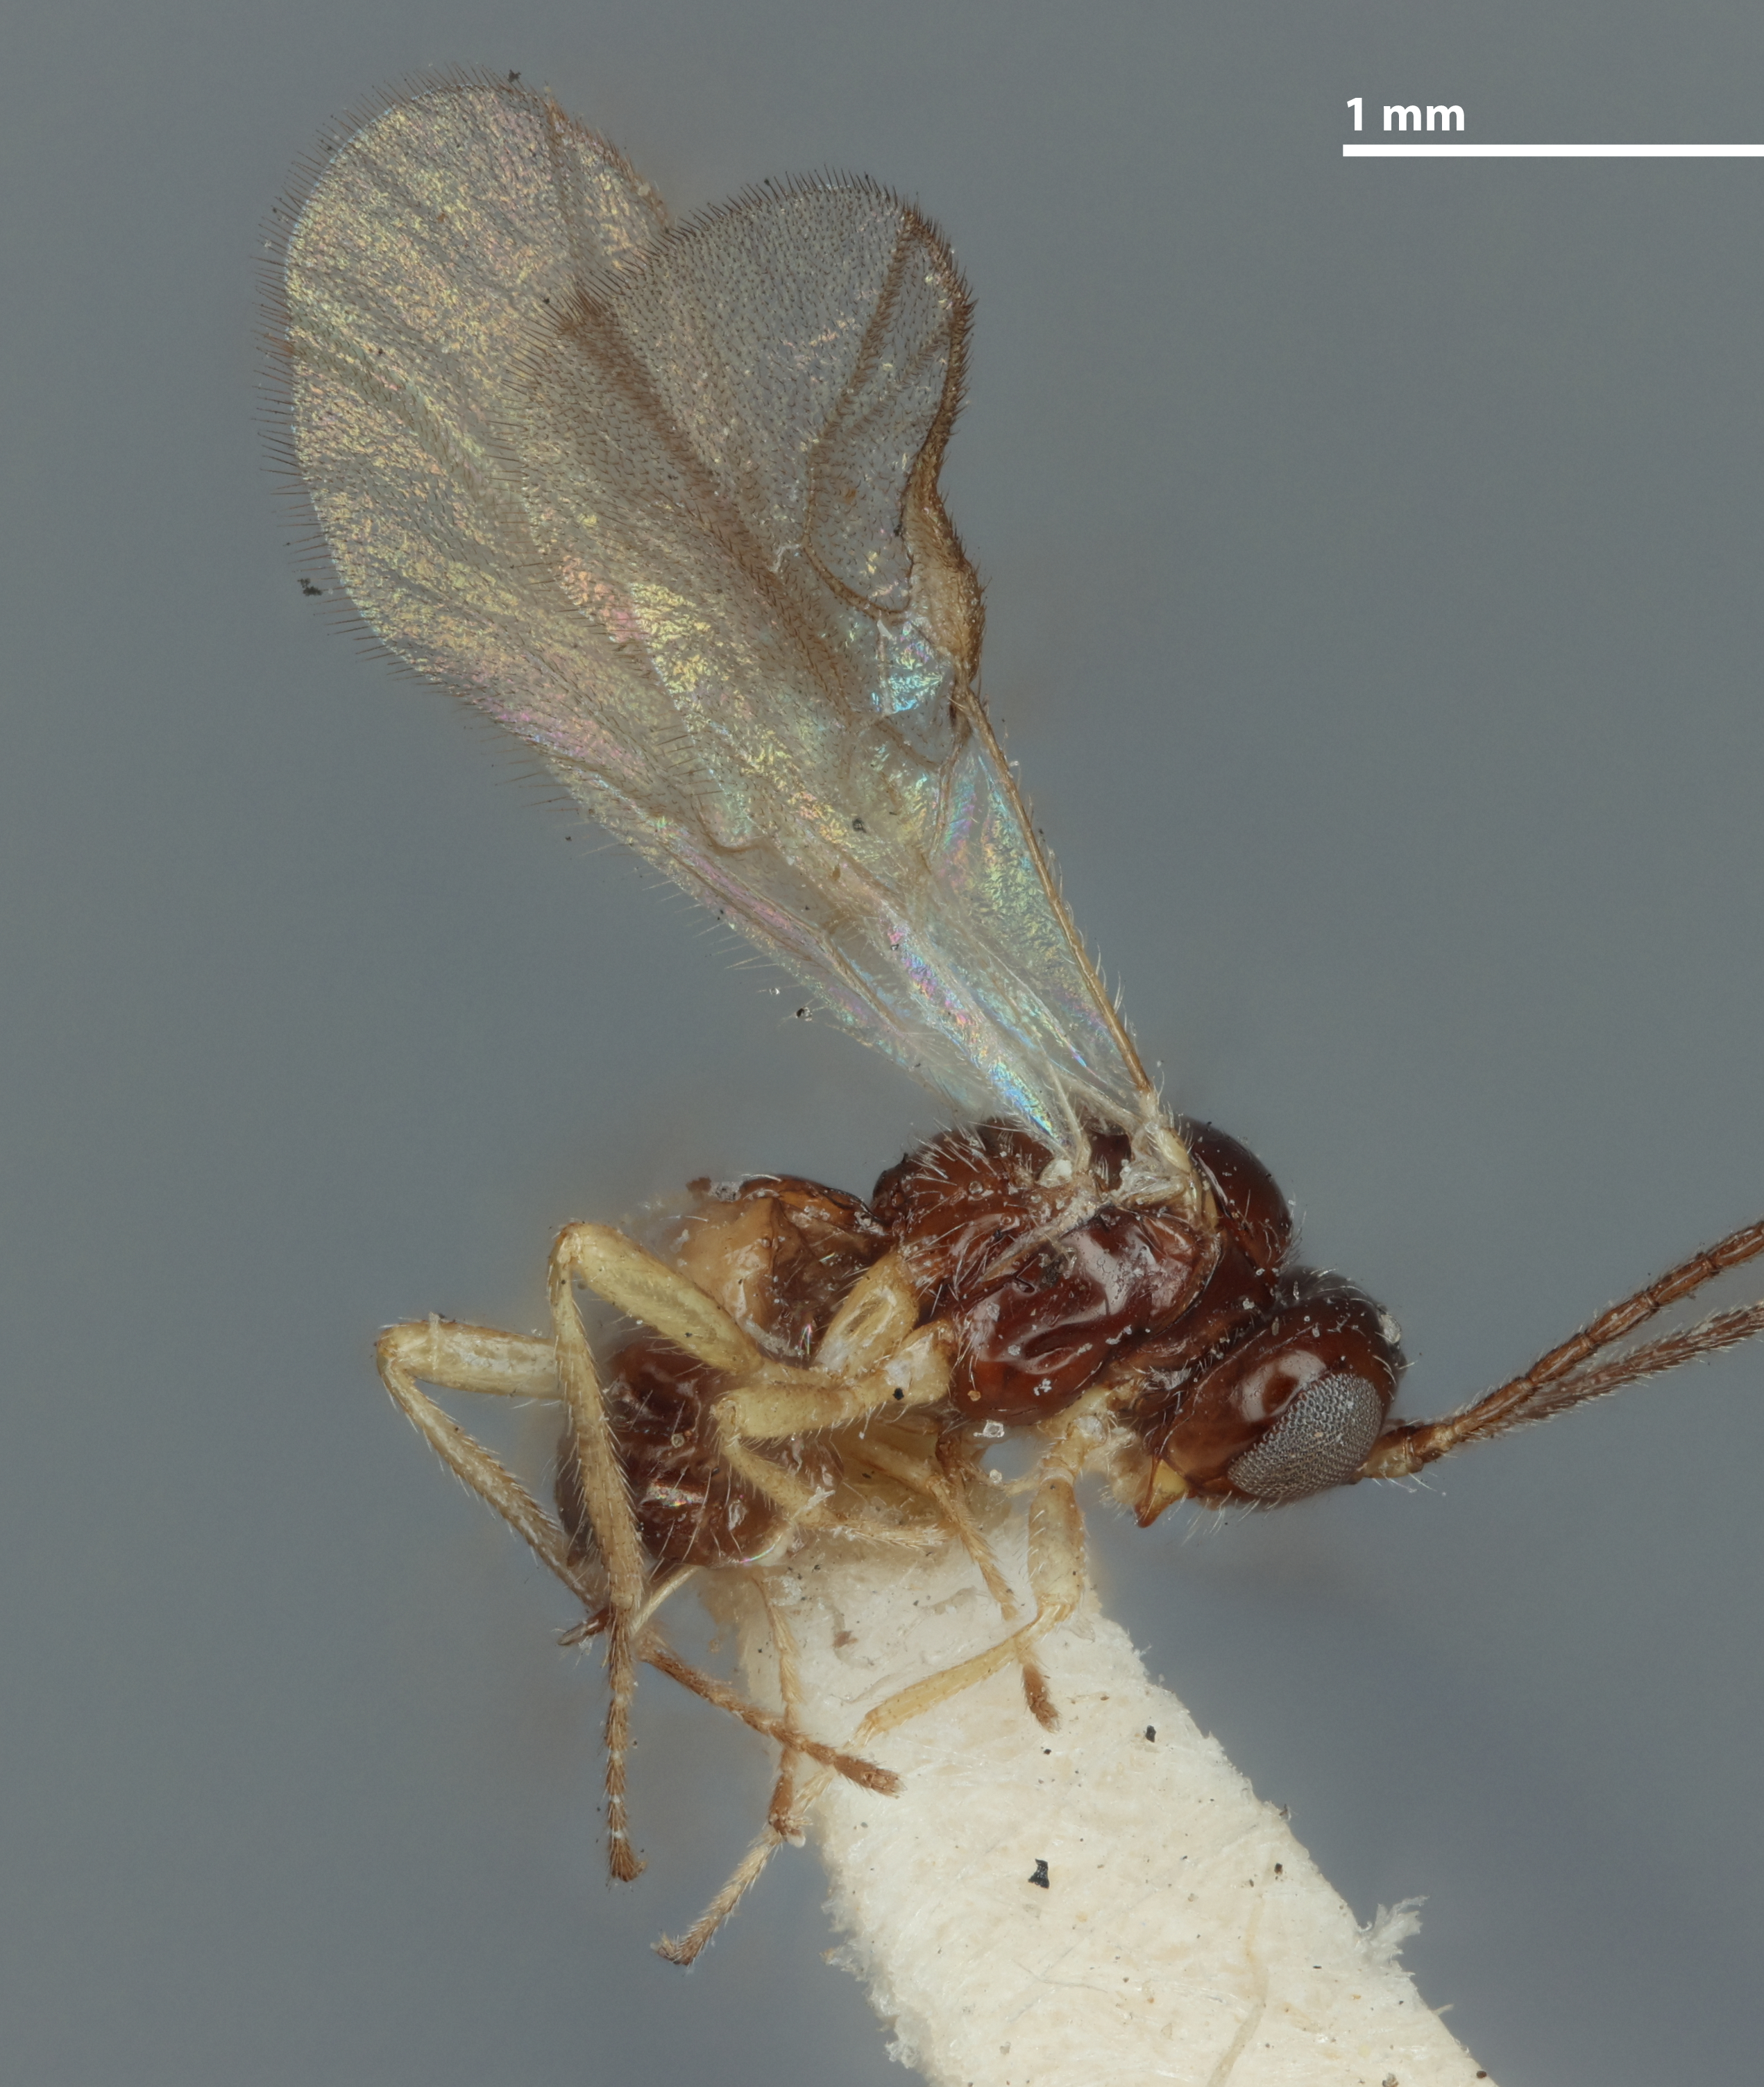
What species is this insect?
Opius aridis
